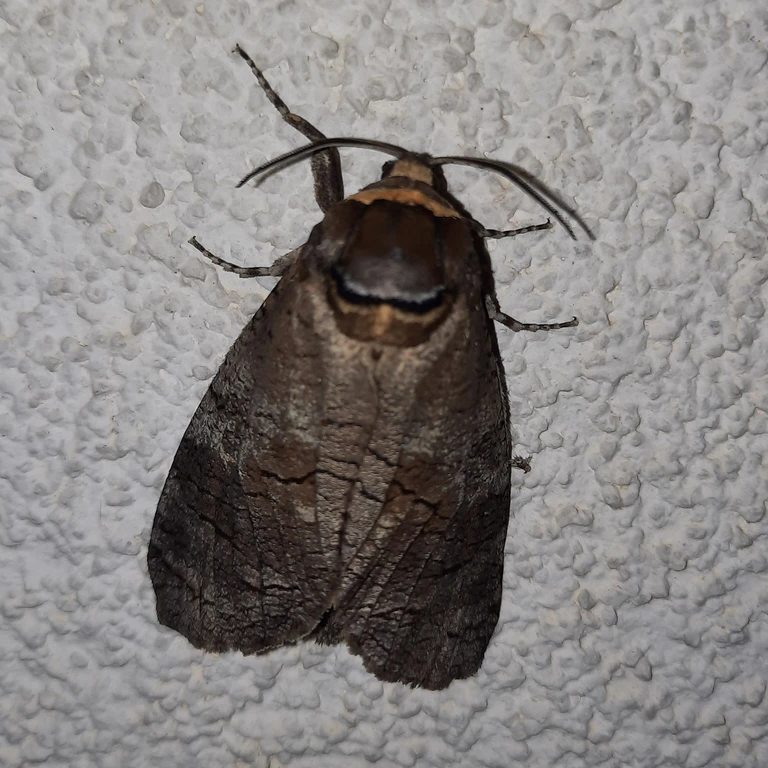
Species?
Cossus cossus
